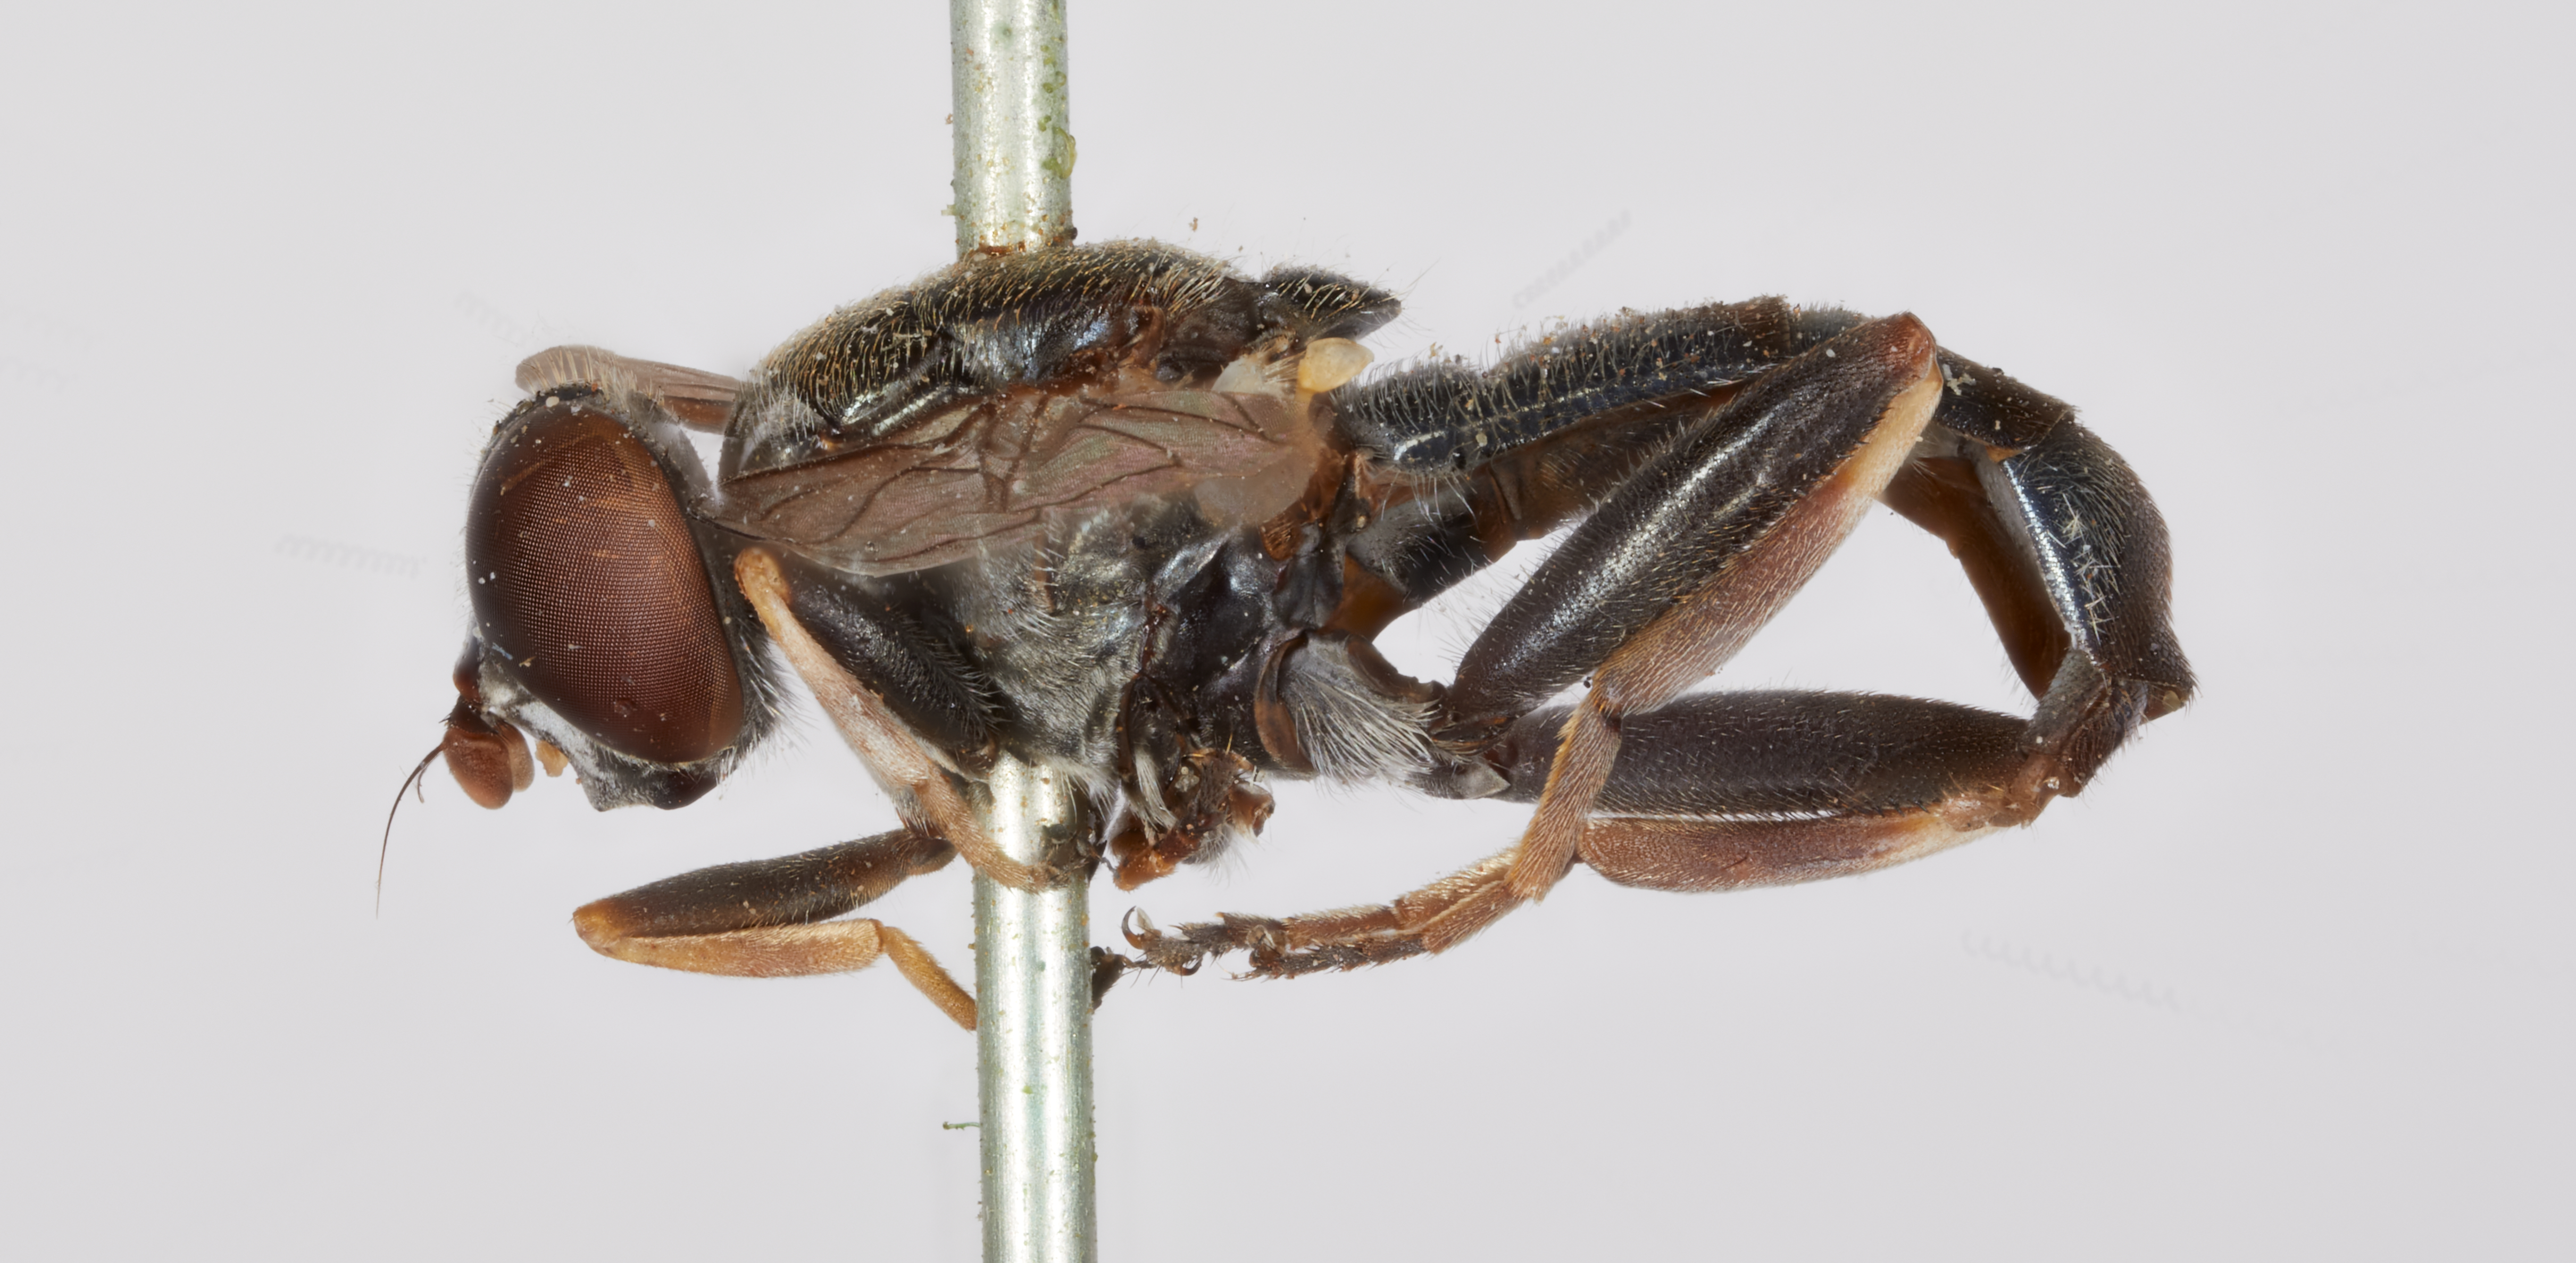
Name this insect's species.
Xylota elongata
